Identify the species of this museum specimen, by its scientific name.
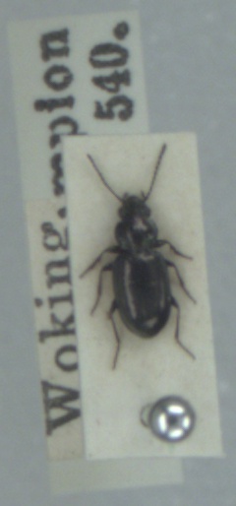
Bembidion nigricorne
